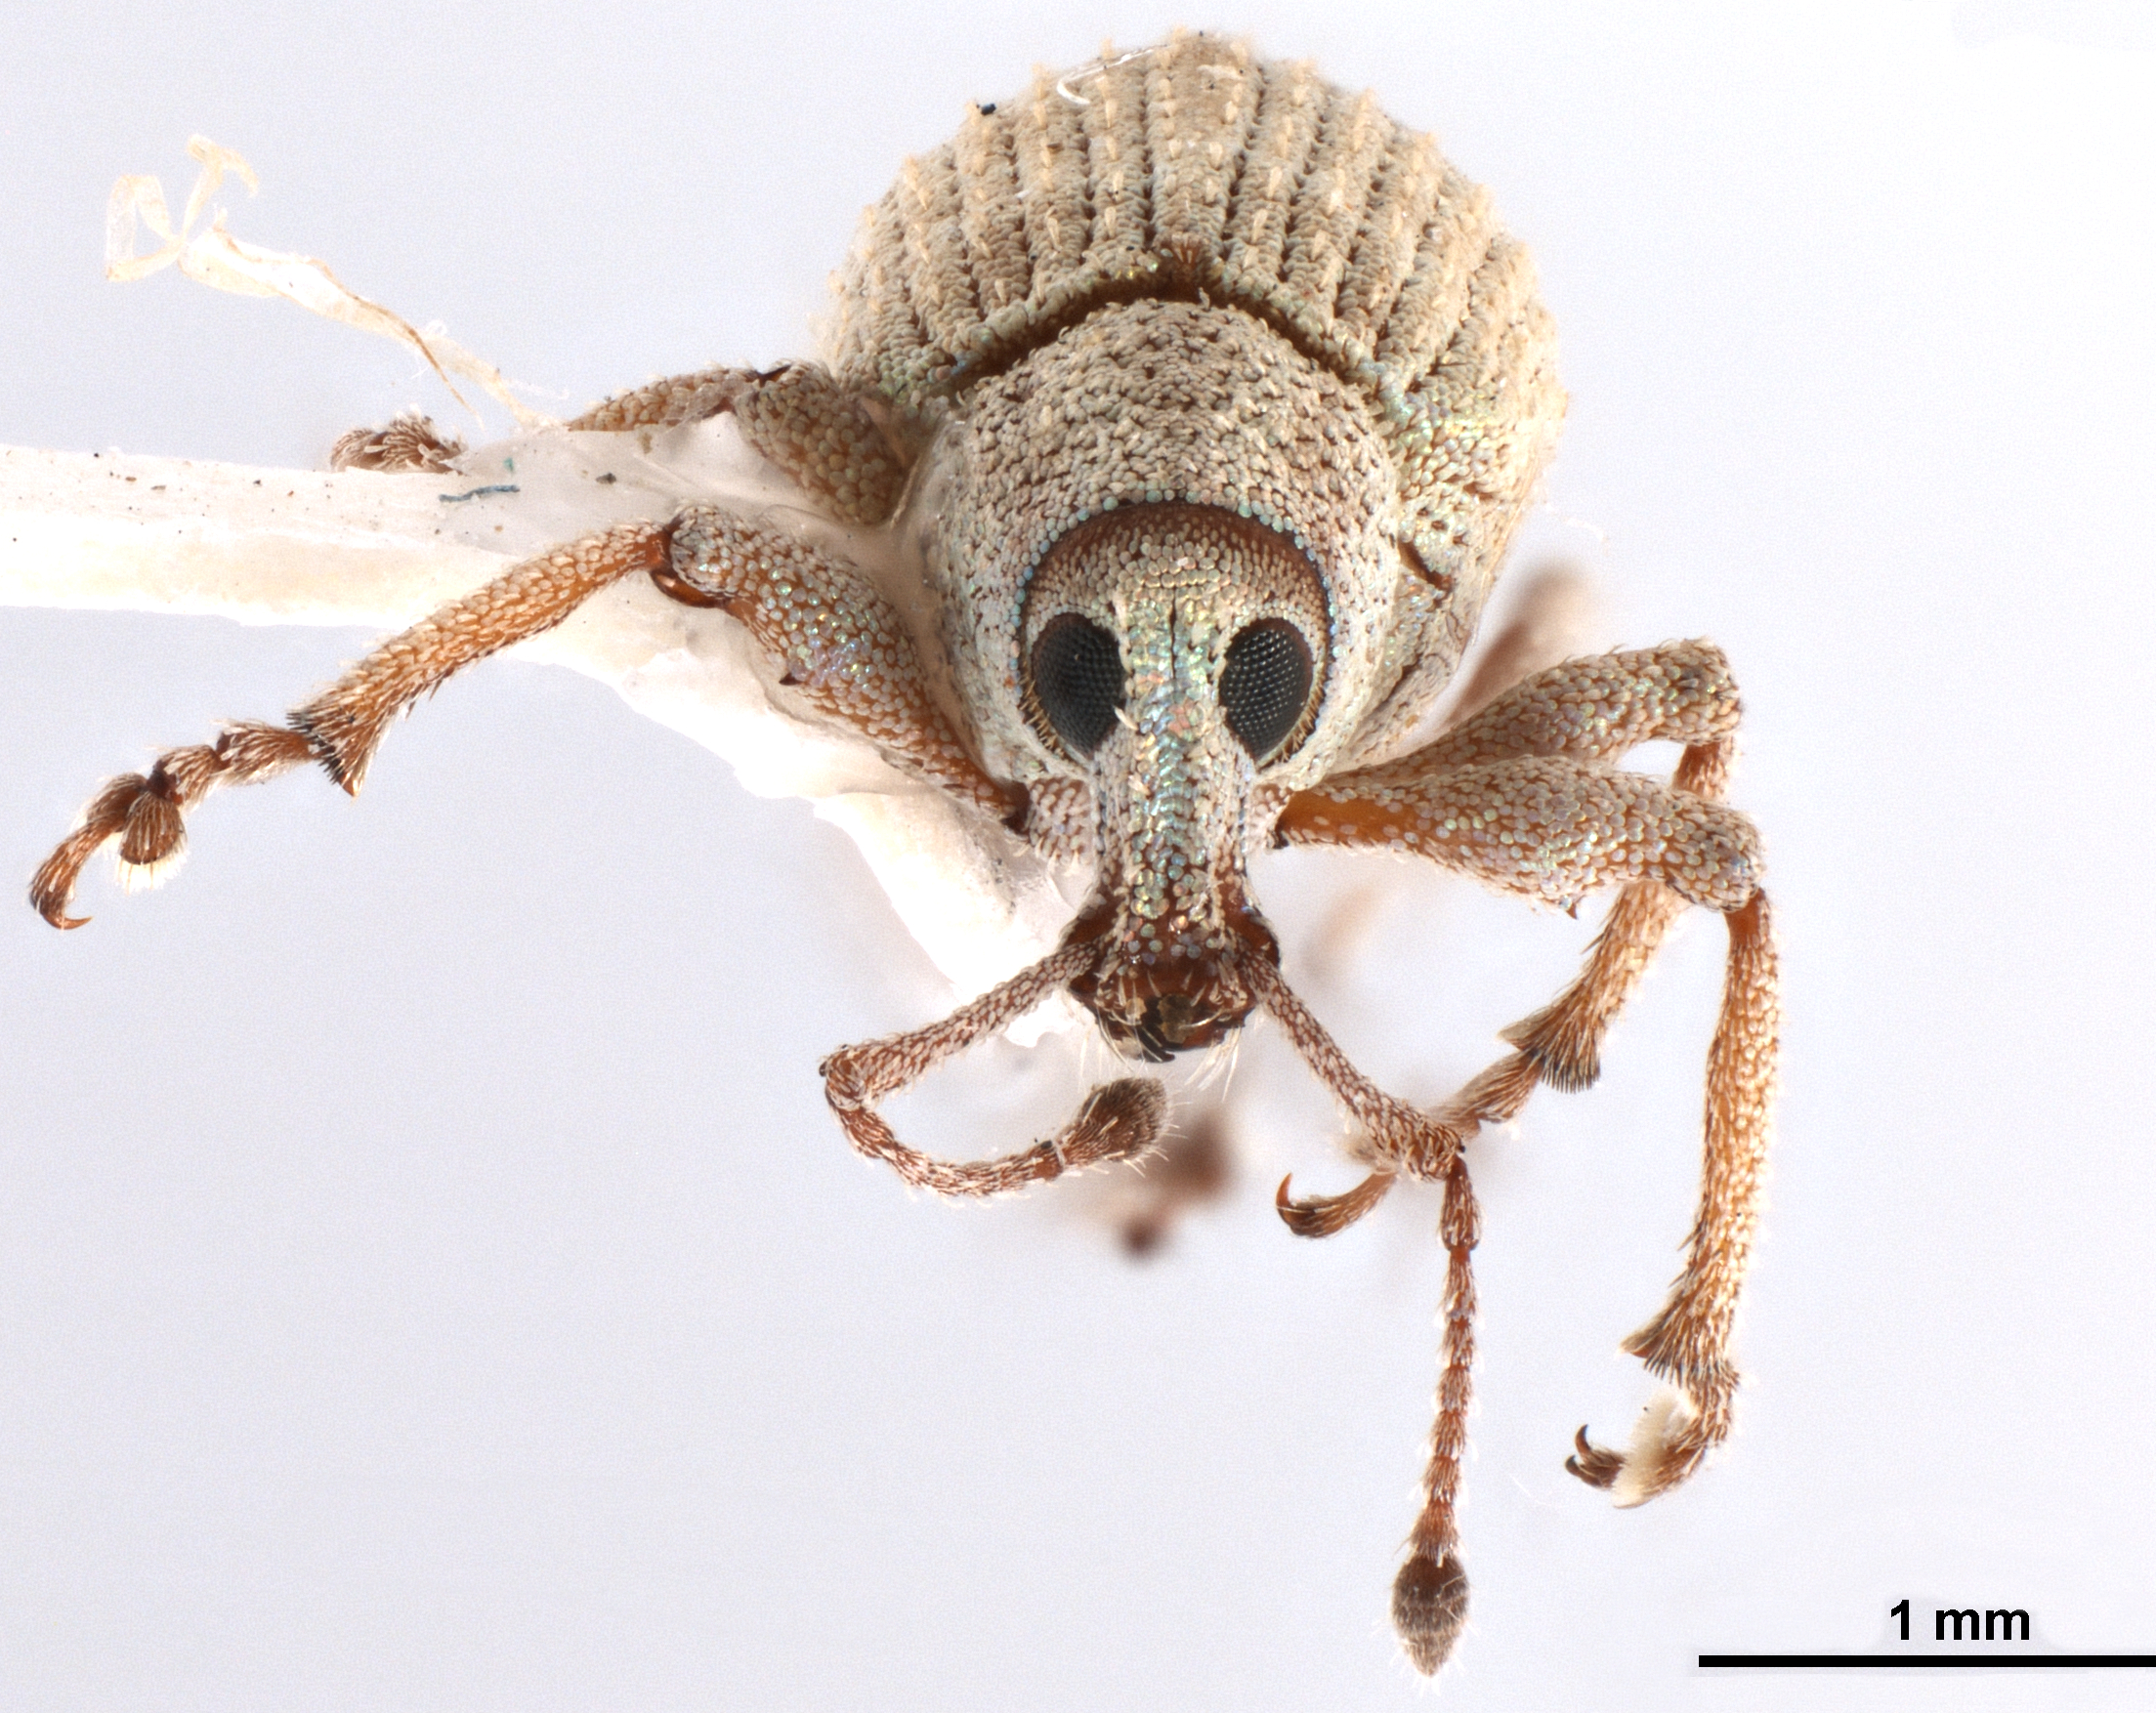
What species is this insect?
Phytoscaphus gossypii
